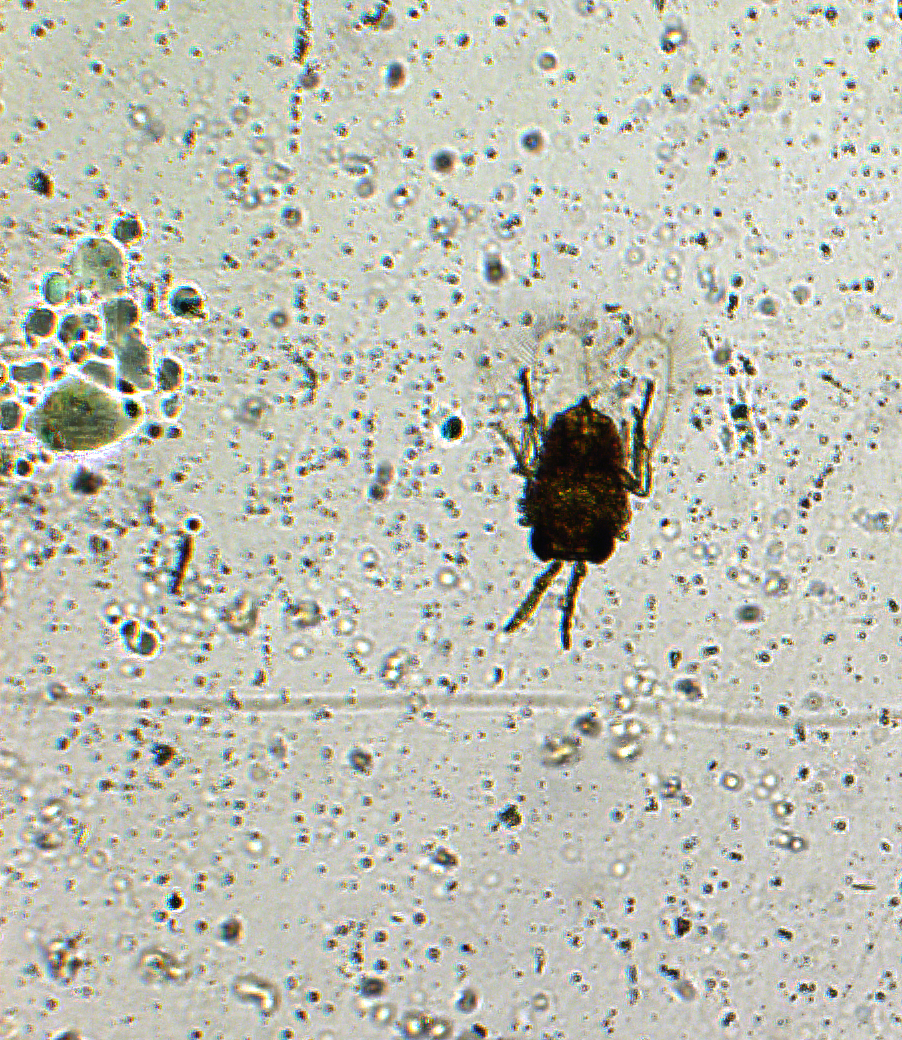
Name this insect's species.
Artas koebelei
